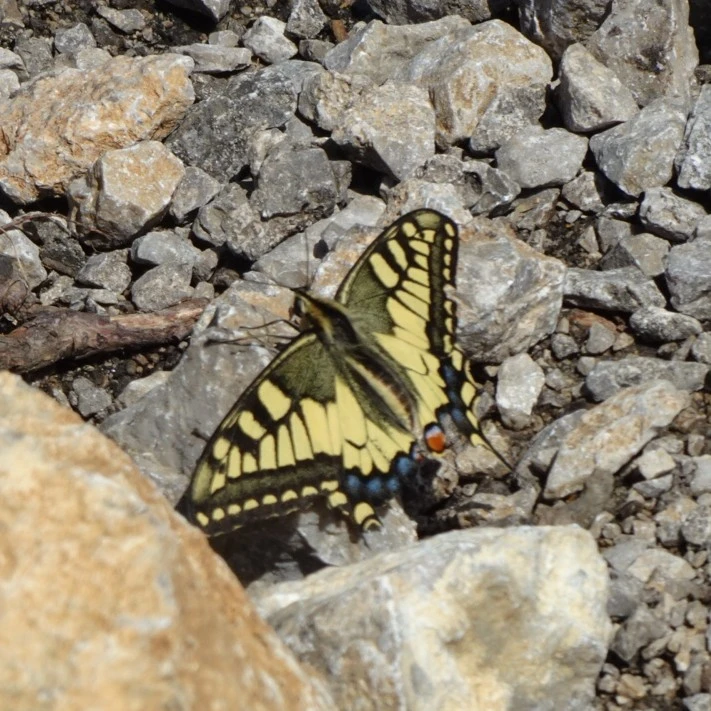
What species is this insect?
Papilio machaon
